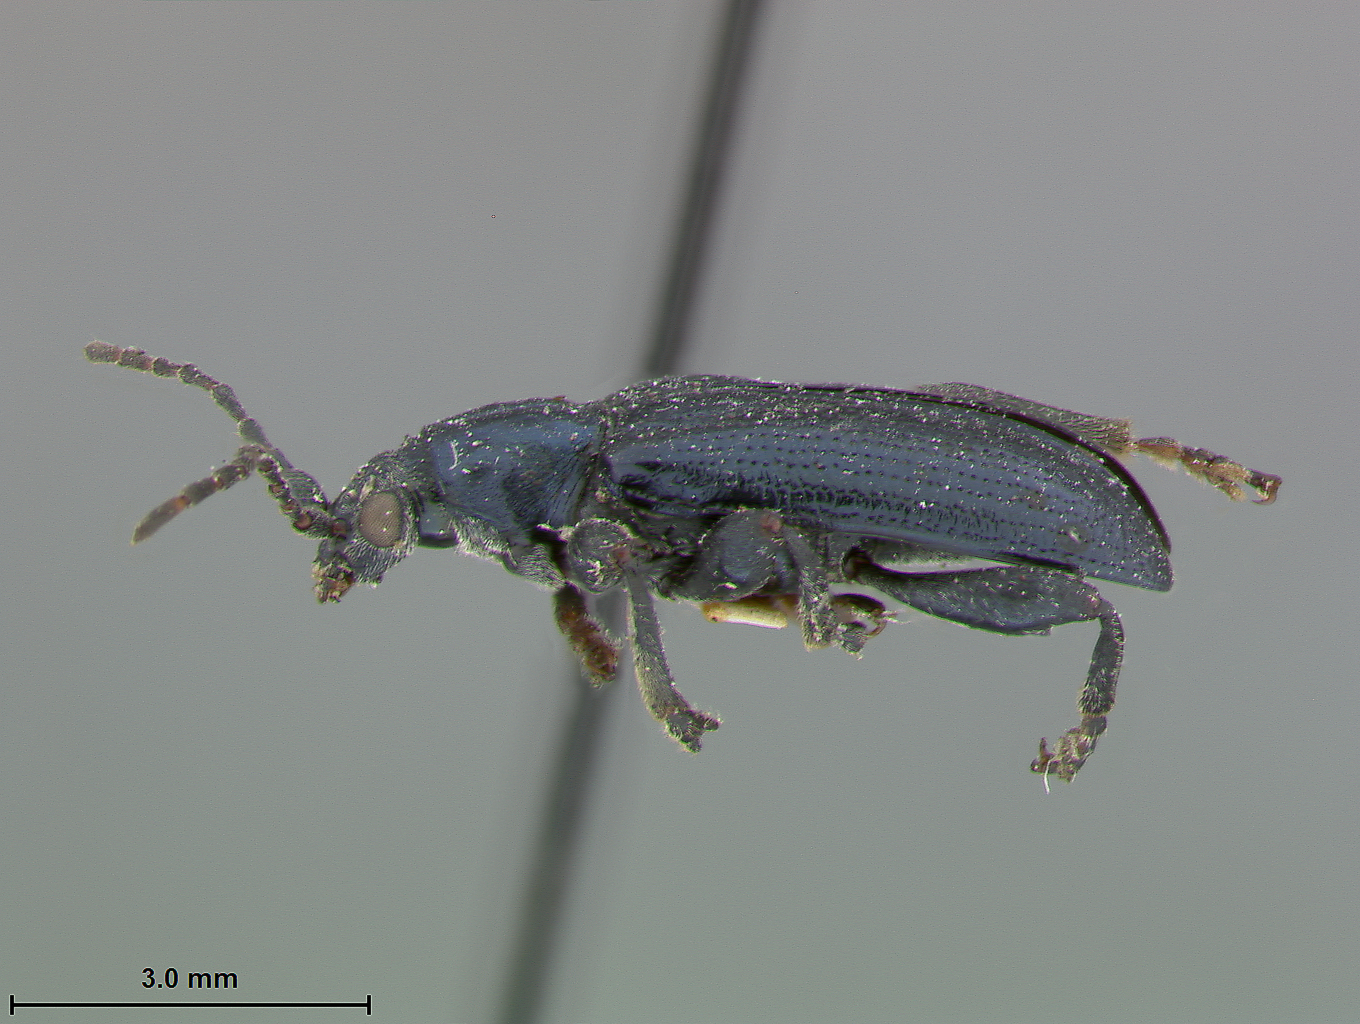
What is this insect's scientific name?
Donacia emarginata
